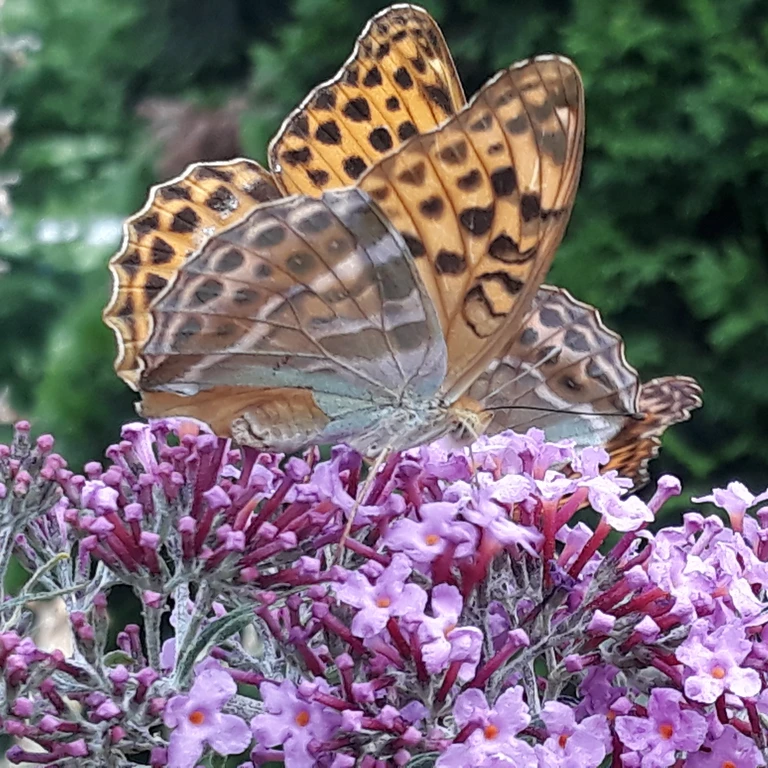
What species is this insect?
Argynnis paphia
